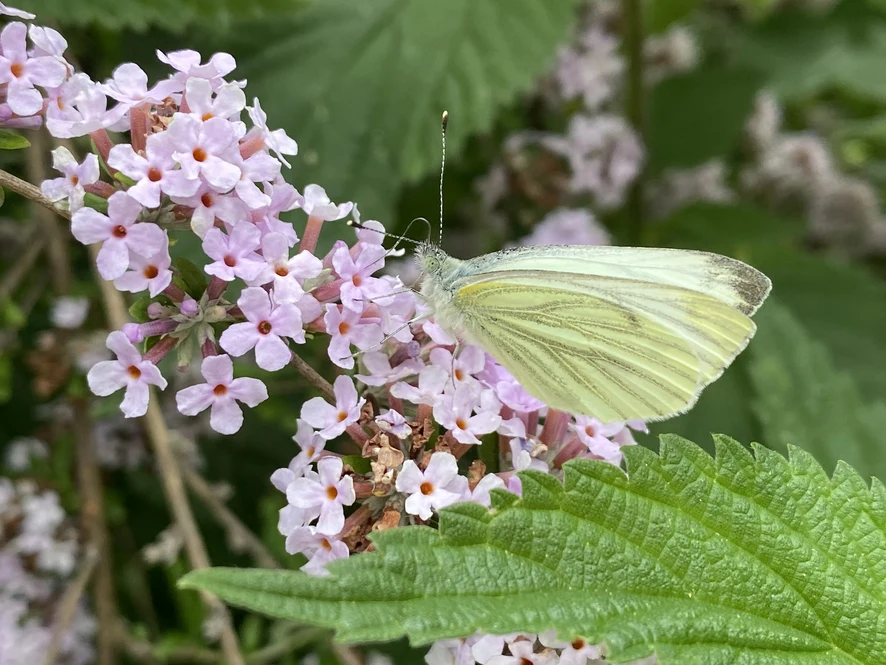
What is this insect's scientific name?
Pieris napi
